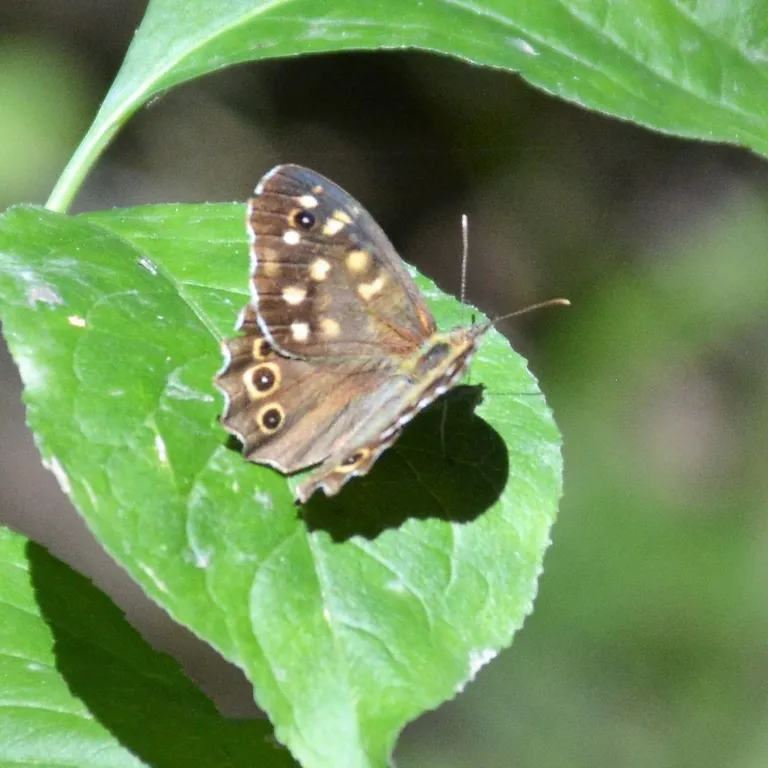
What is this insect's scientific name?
Pararge aegeria
